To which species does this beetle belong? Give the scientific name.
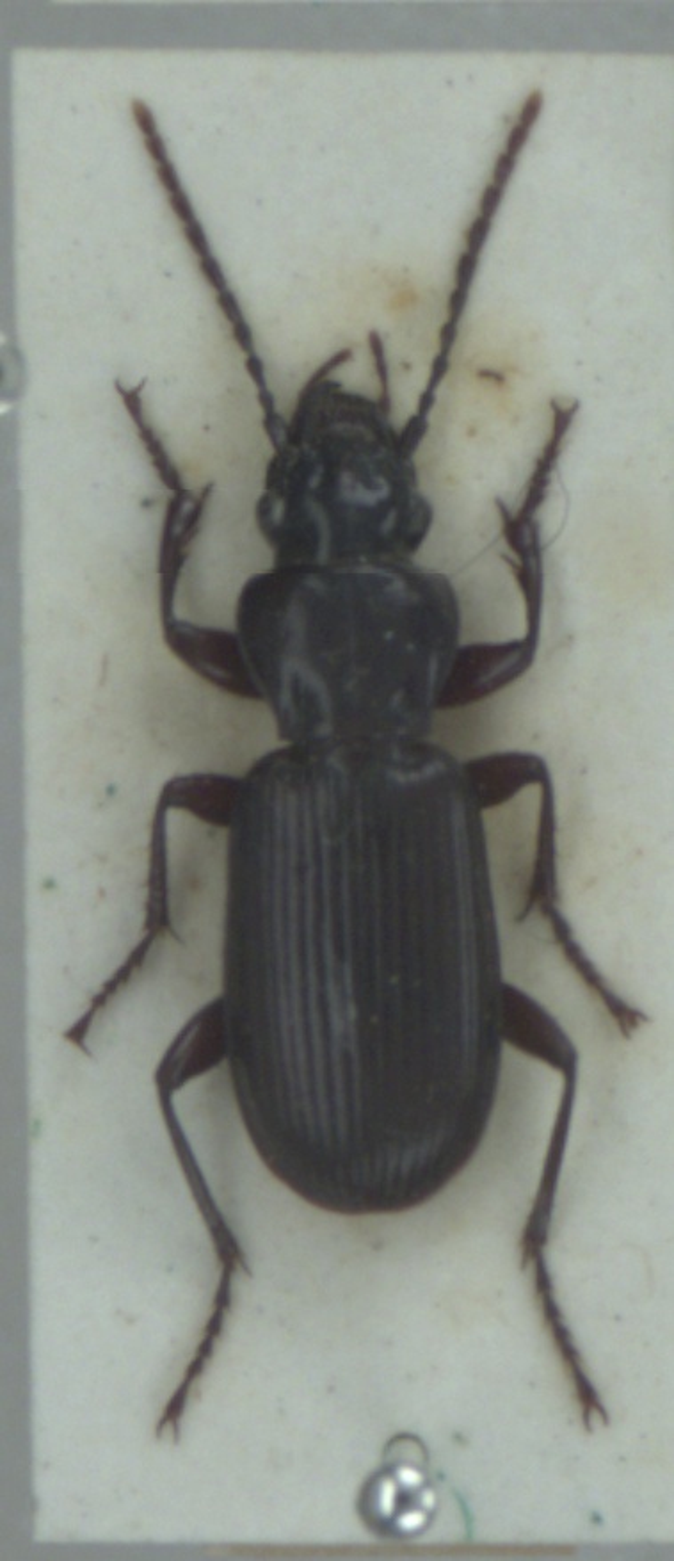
Pterostichus macer
